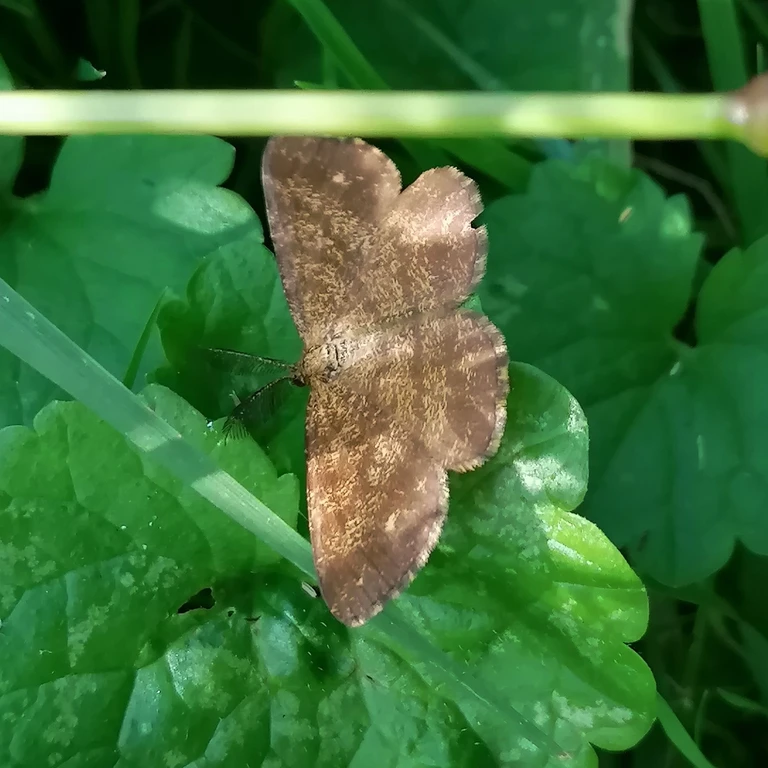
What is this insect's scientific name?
Ematurga atomaria
